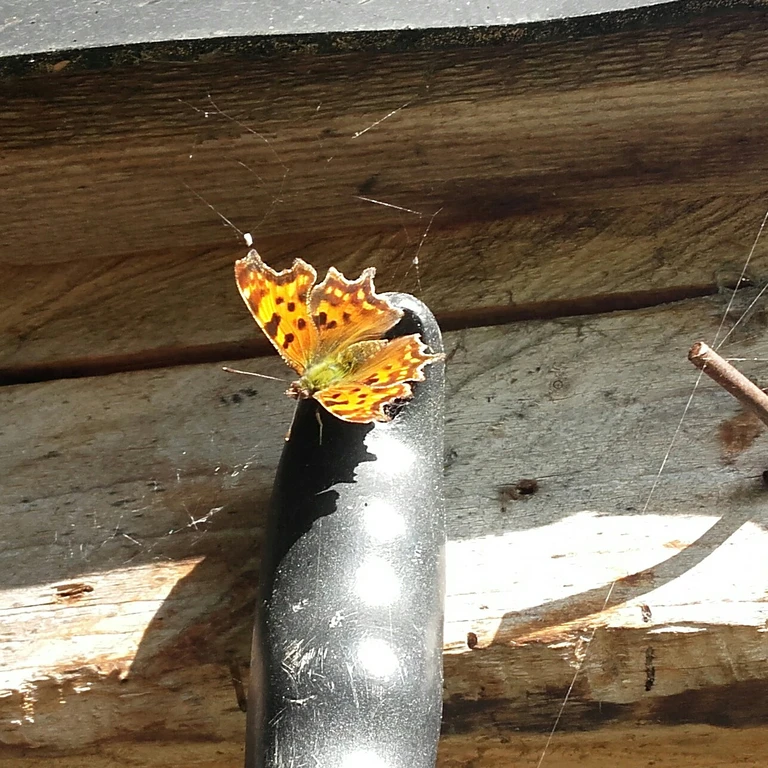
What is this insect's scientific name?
Polygonia c-album
